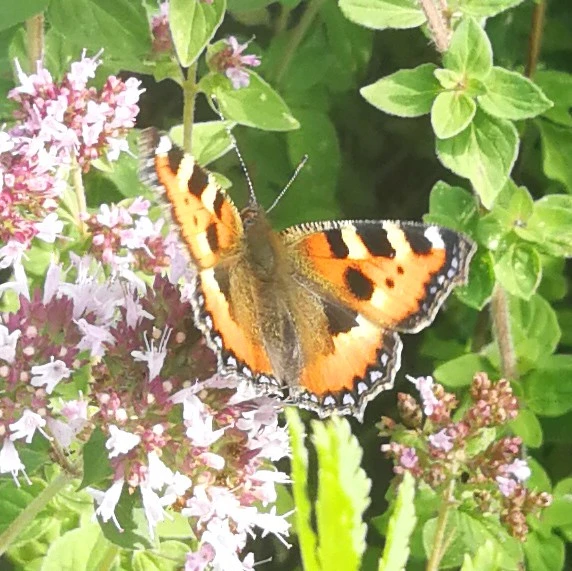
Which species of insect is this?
Aglais urticae
